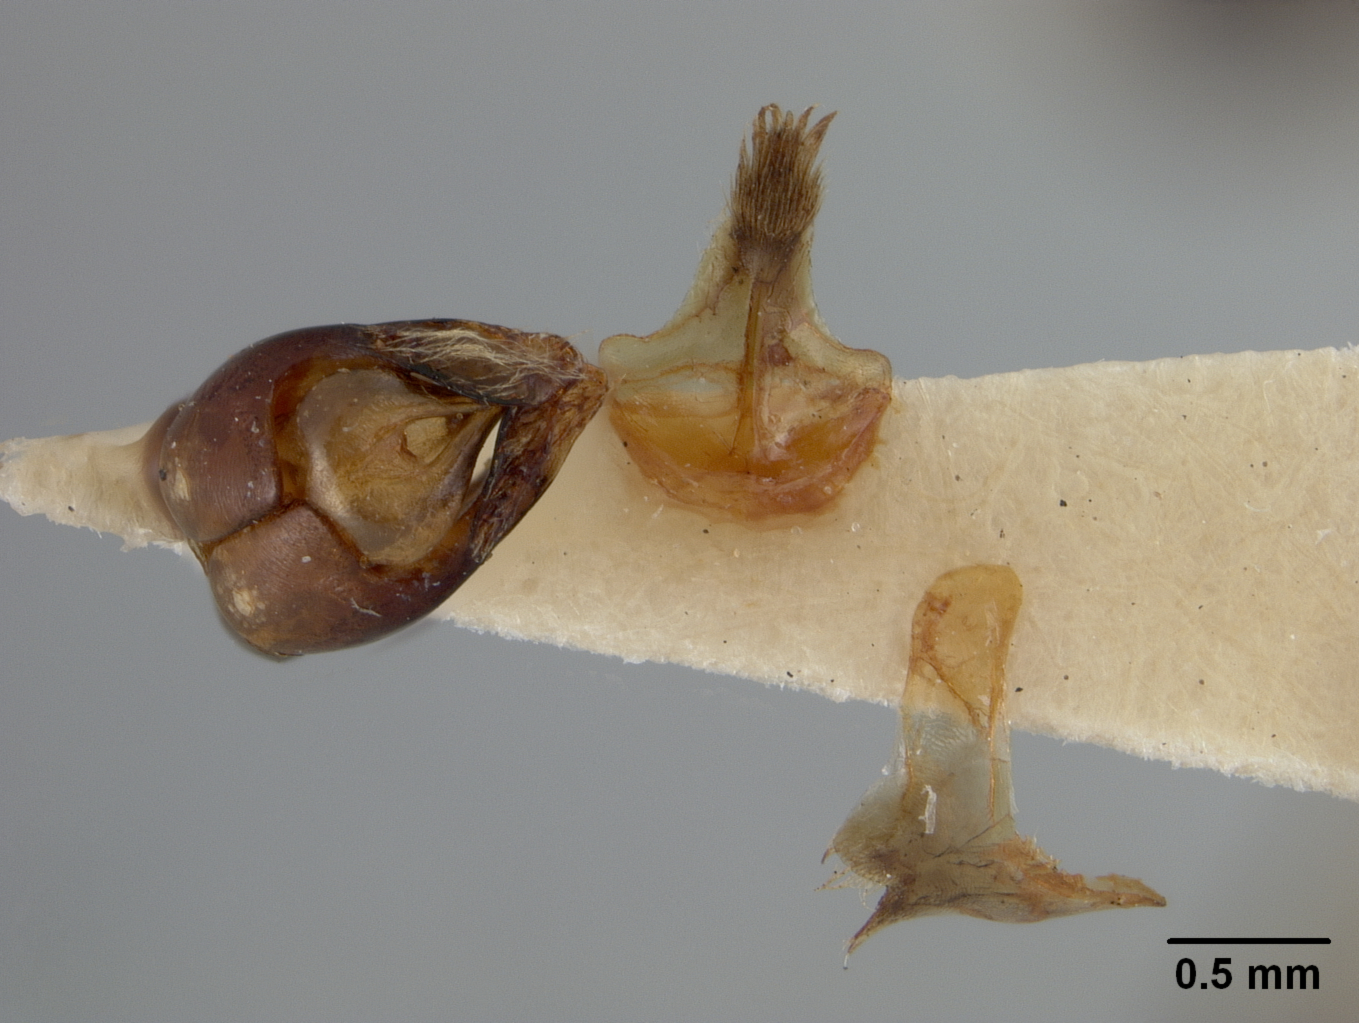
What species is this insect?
Andrena cressonii
